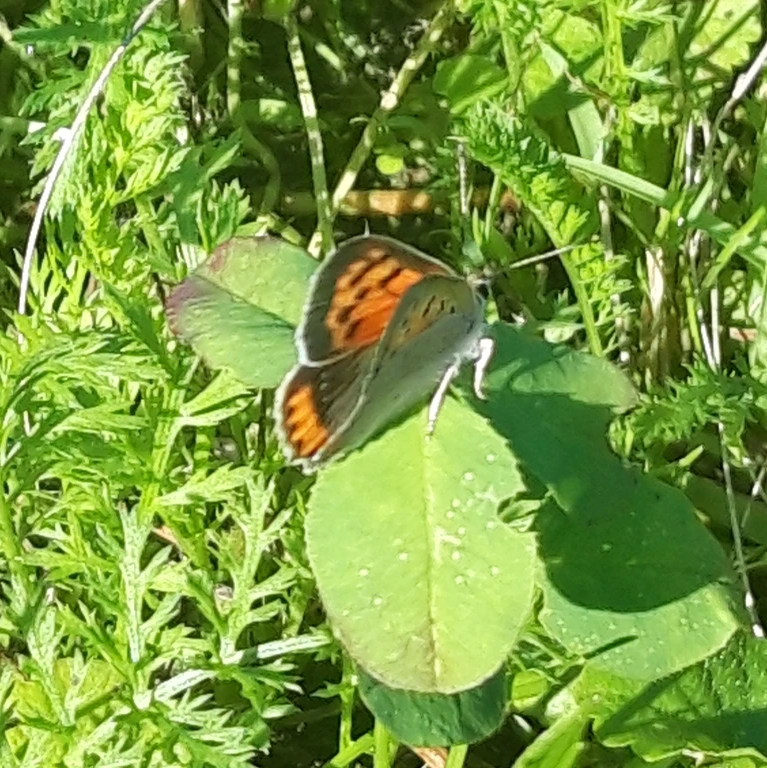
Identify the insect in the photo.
Lycaena phlaeas
